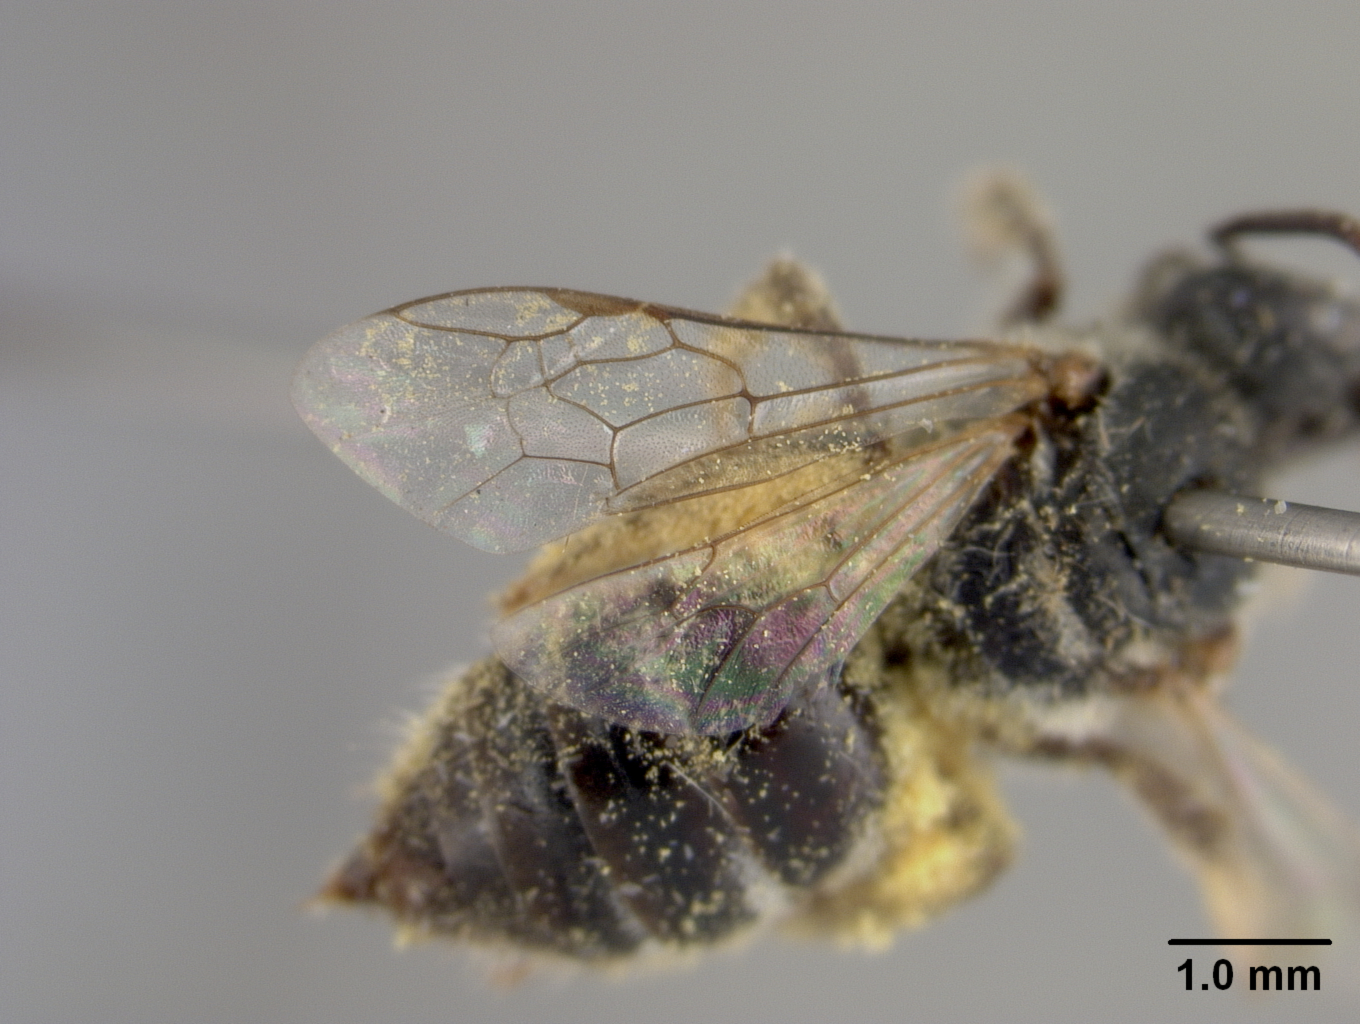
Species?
Lasioglossum nakhlauense
